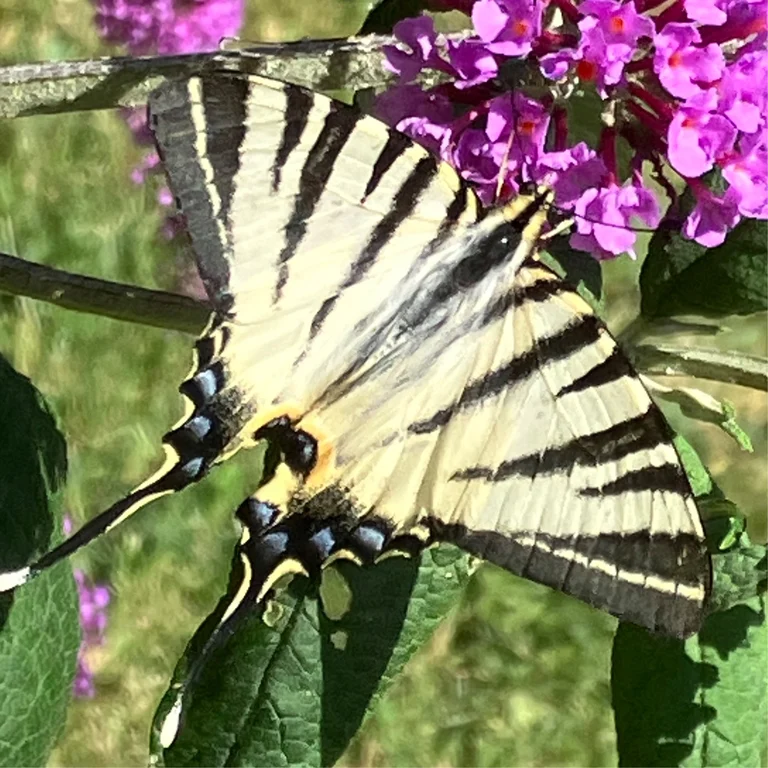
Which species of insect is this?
Iphiclides podalirius
